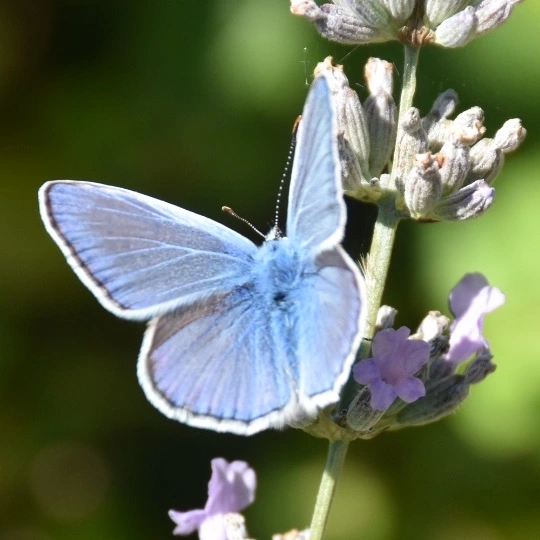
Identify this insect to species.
Polyommatus icarus
